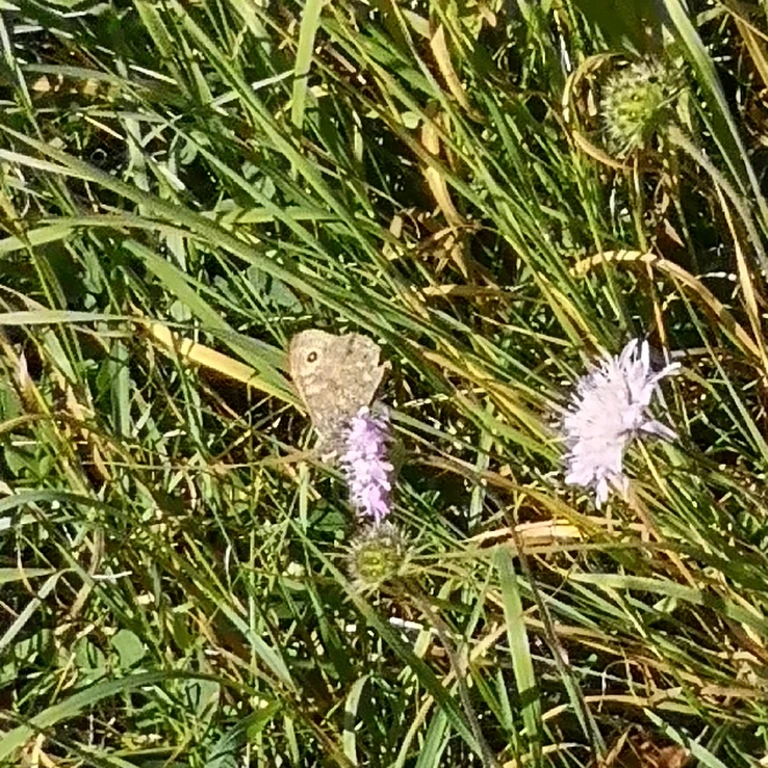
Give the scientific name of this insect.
Lasiommata megera (also Pararge megera)
